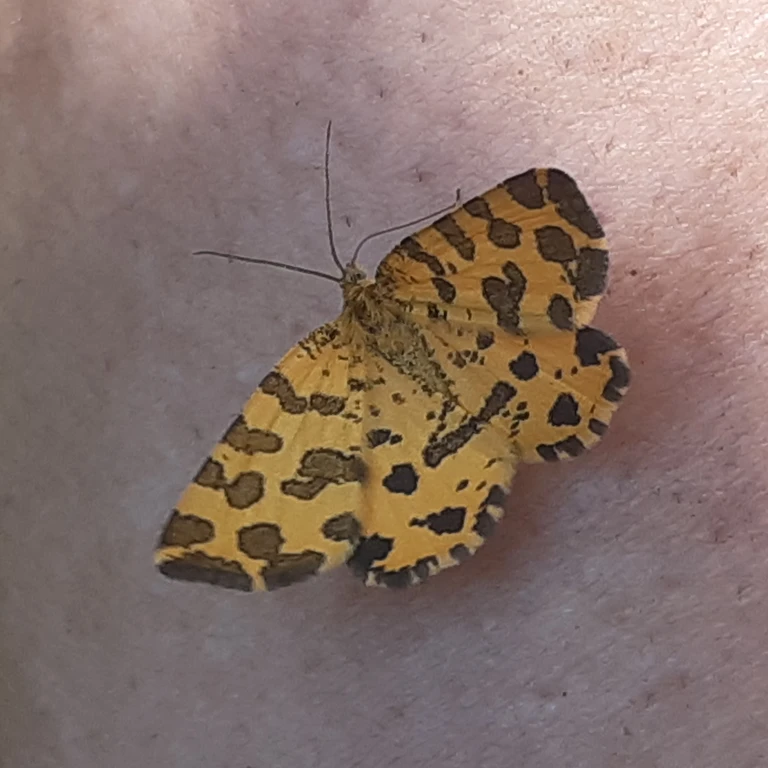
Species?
Pseudopanthera macularia
